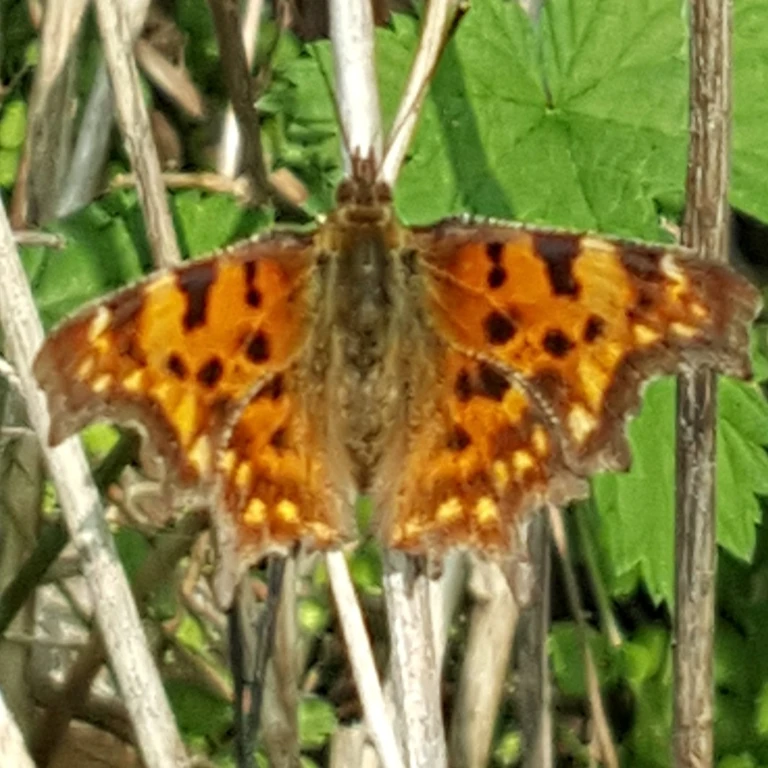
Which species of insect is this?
Polygonia c-album
